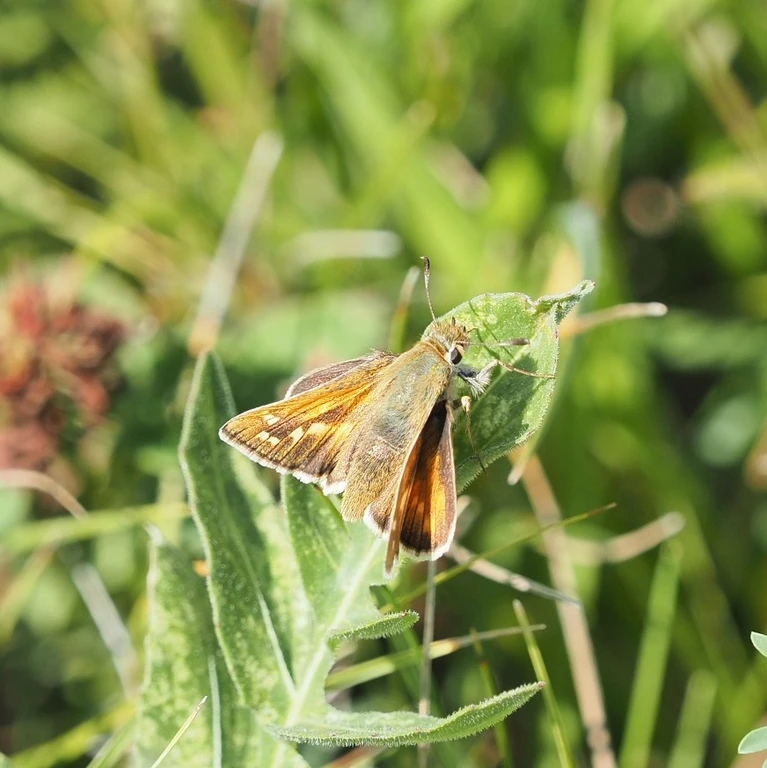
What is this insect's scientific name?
Hesperia comma
